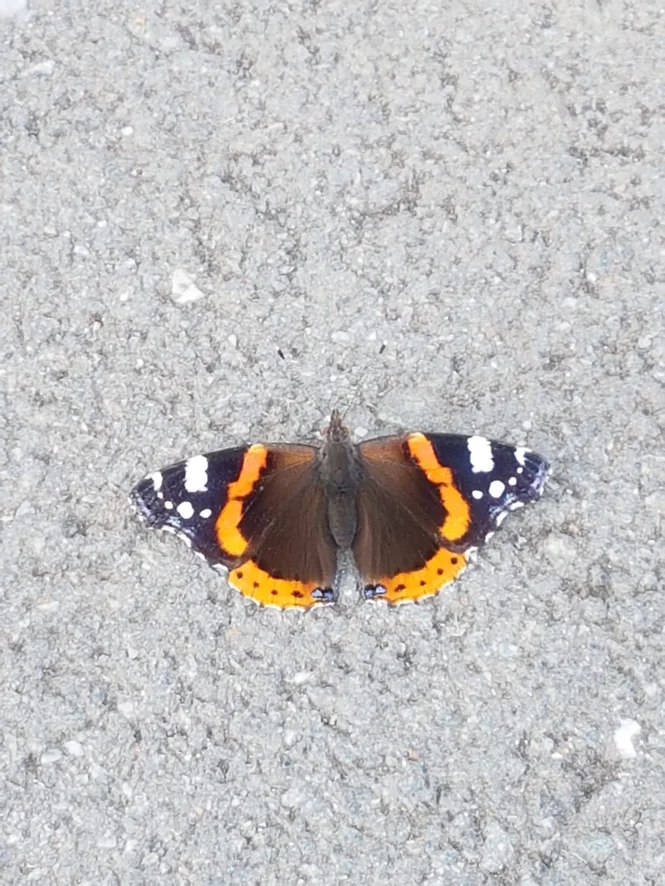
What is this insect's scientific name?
Vanessa atalanta
